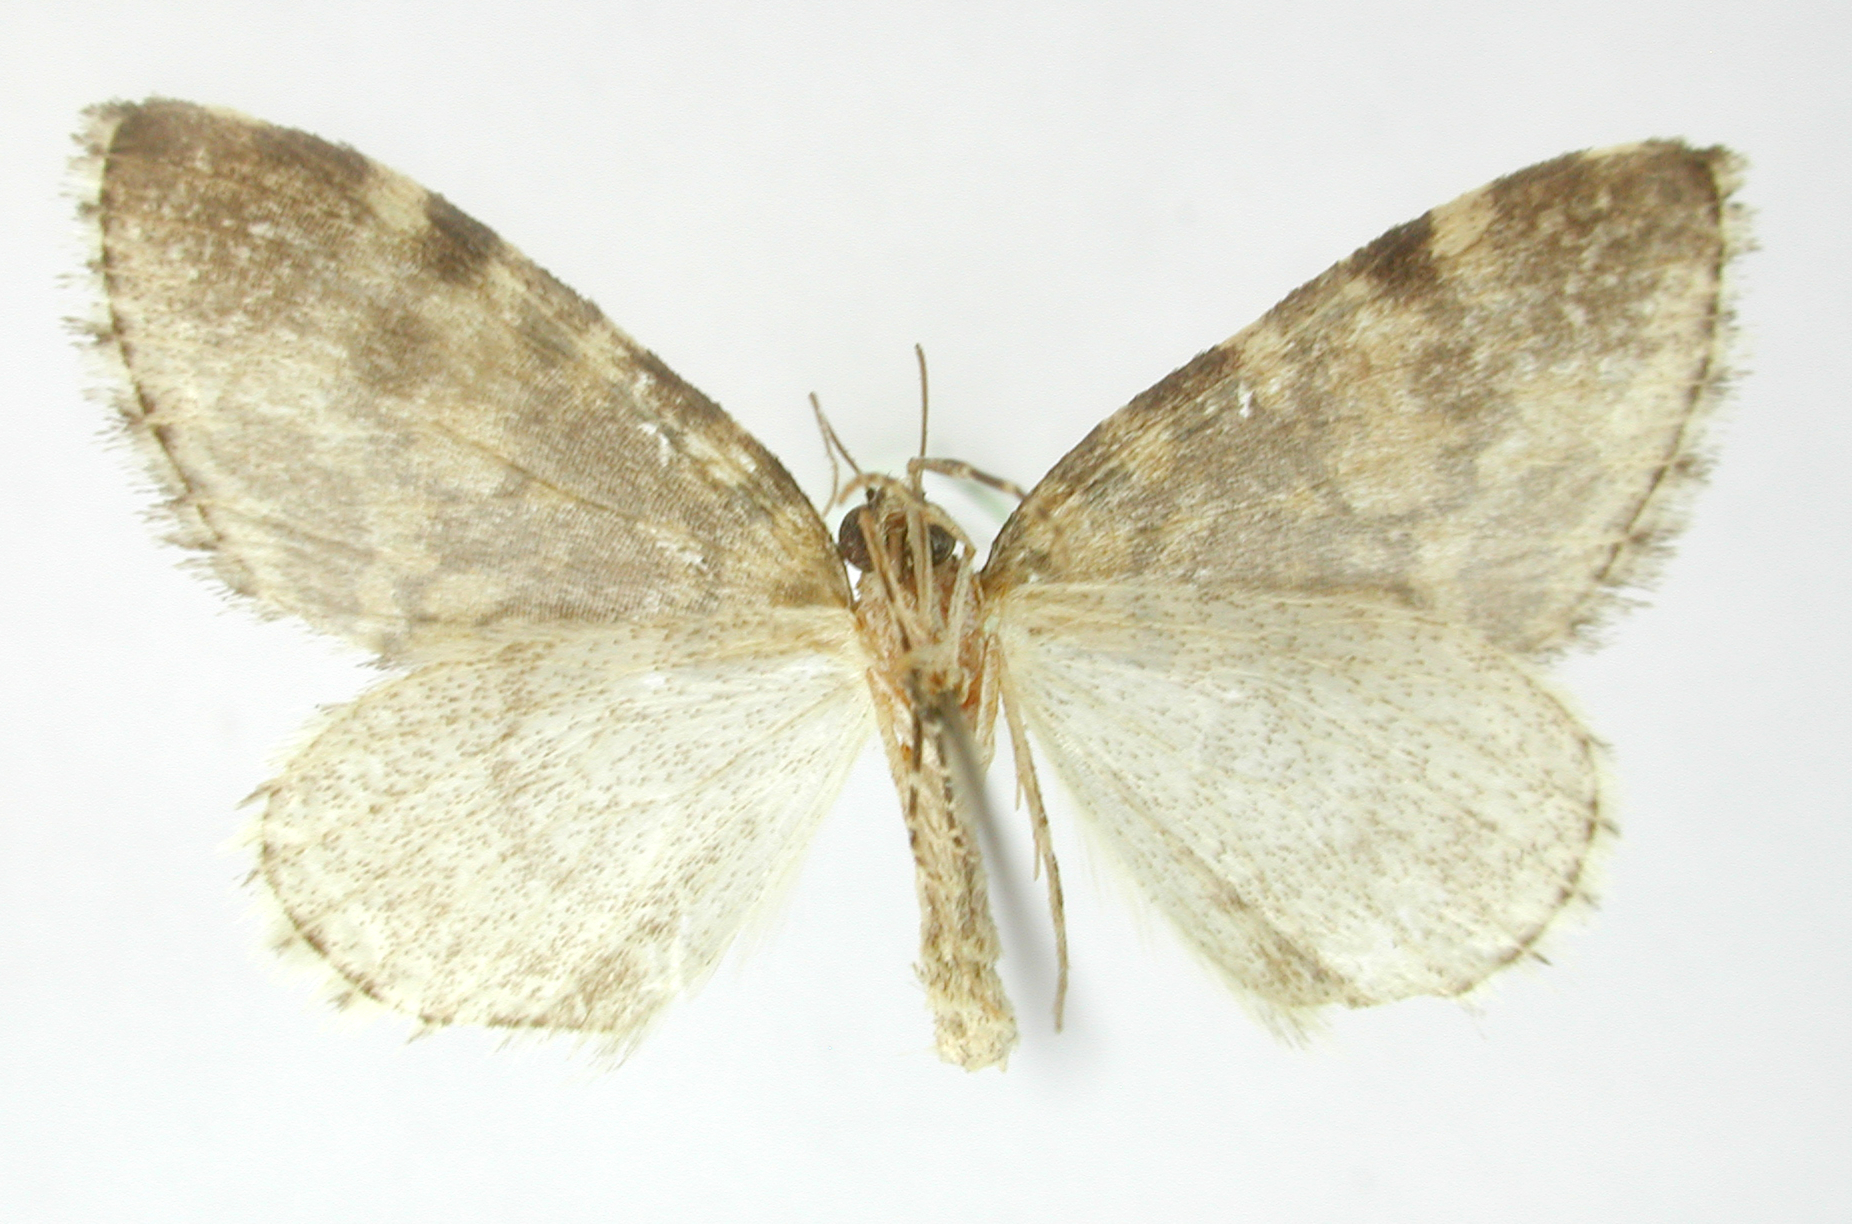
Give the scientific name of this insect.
Hydriomena aztecaria
